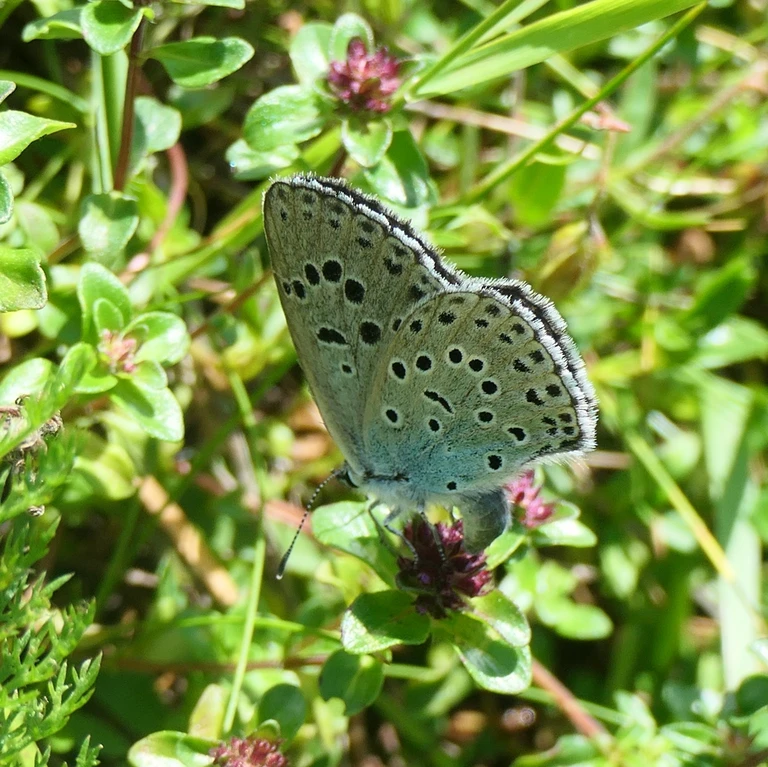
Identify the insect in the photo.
Phengaris arion (also Maculinea arion)
